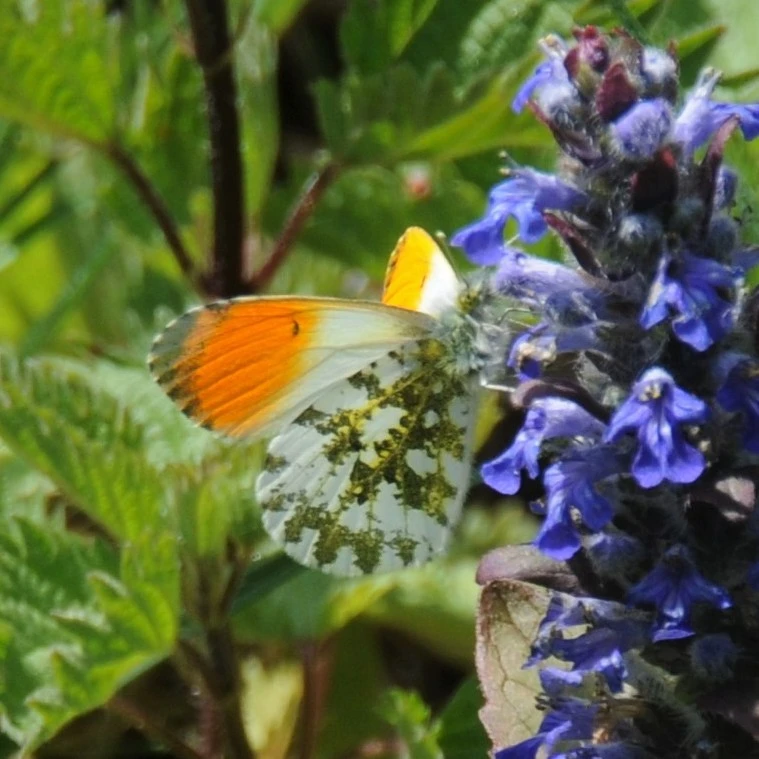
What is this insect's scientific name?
Anthocharis cardamines
